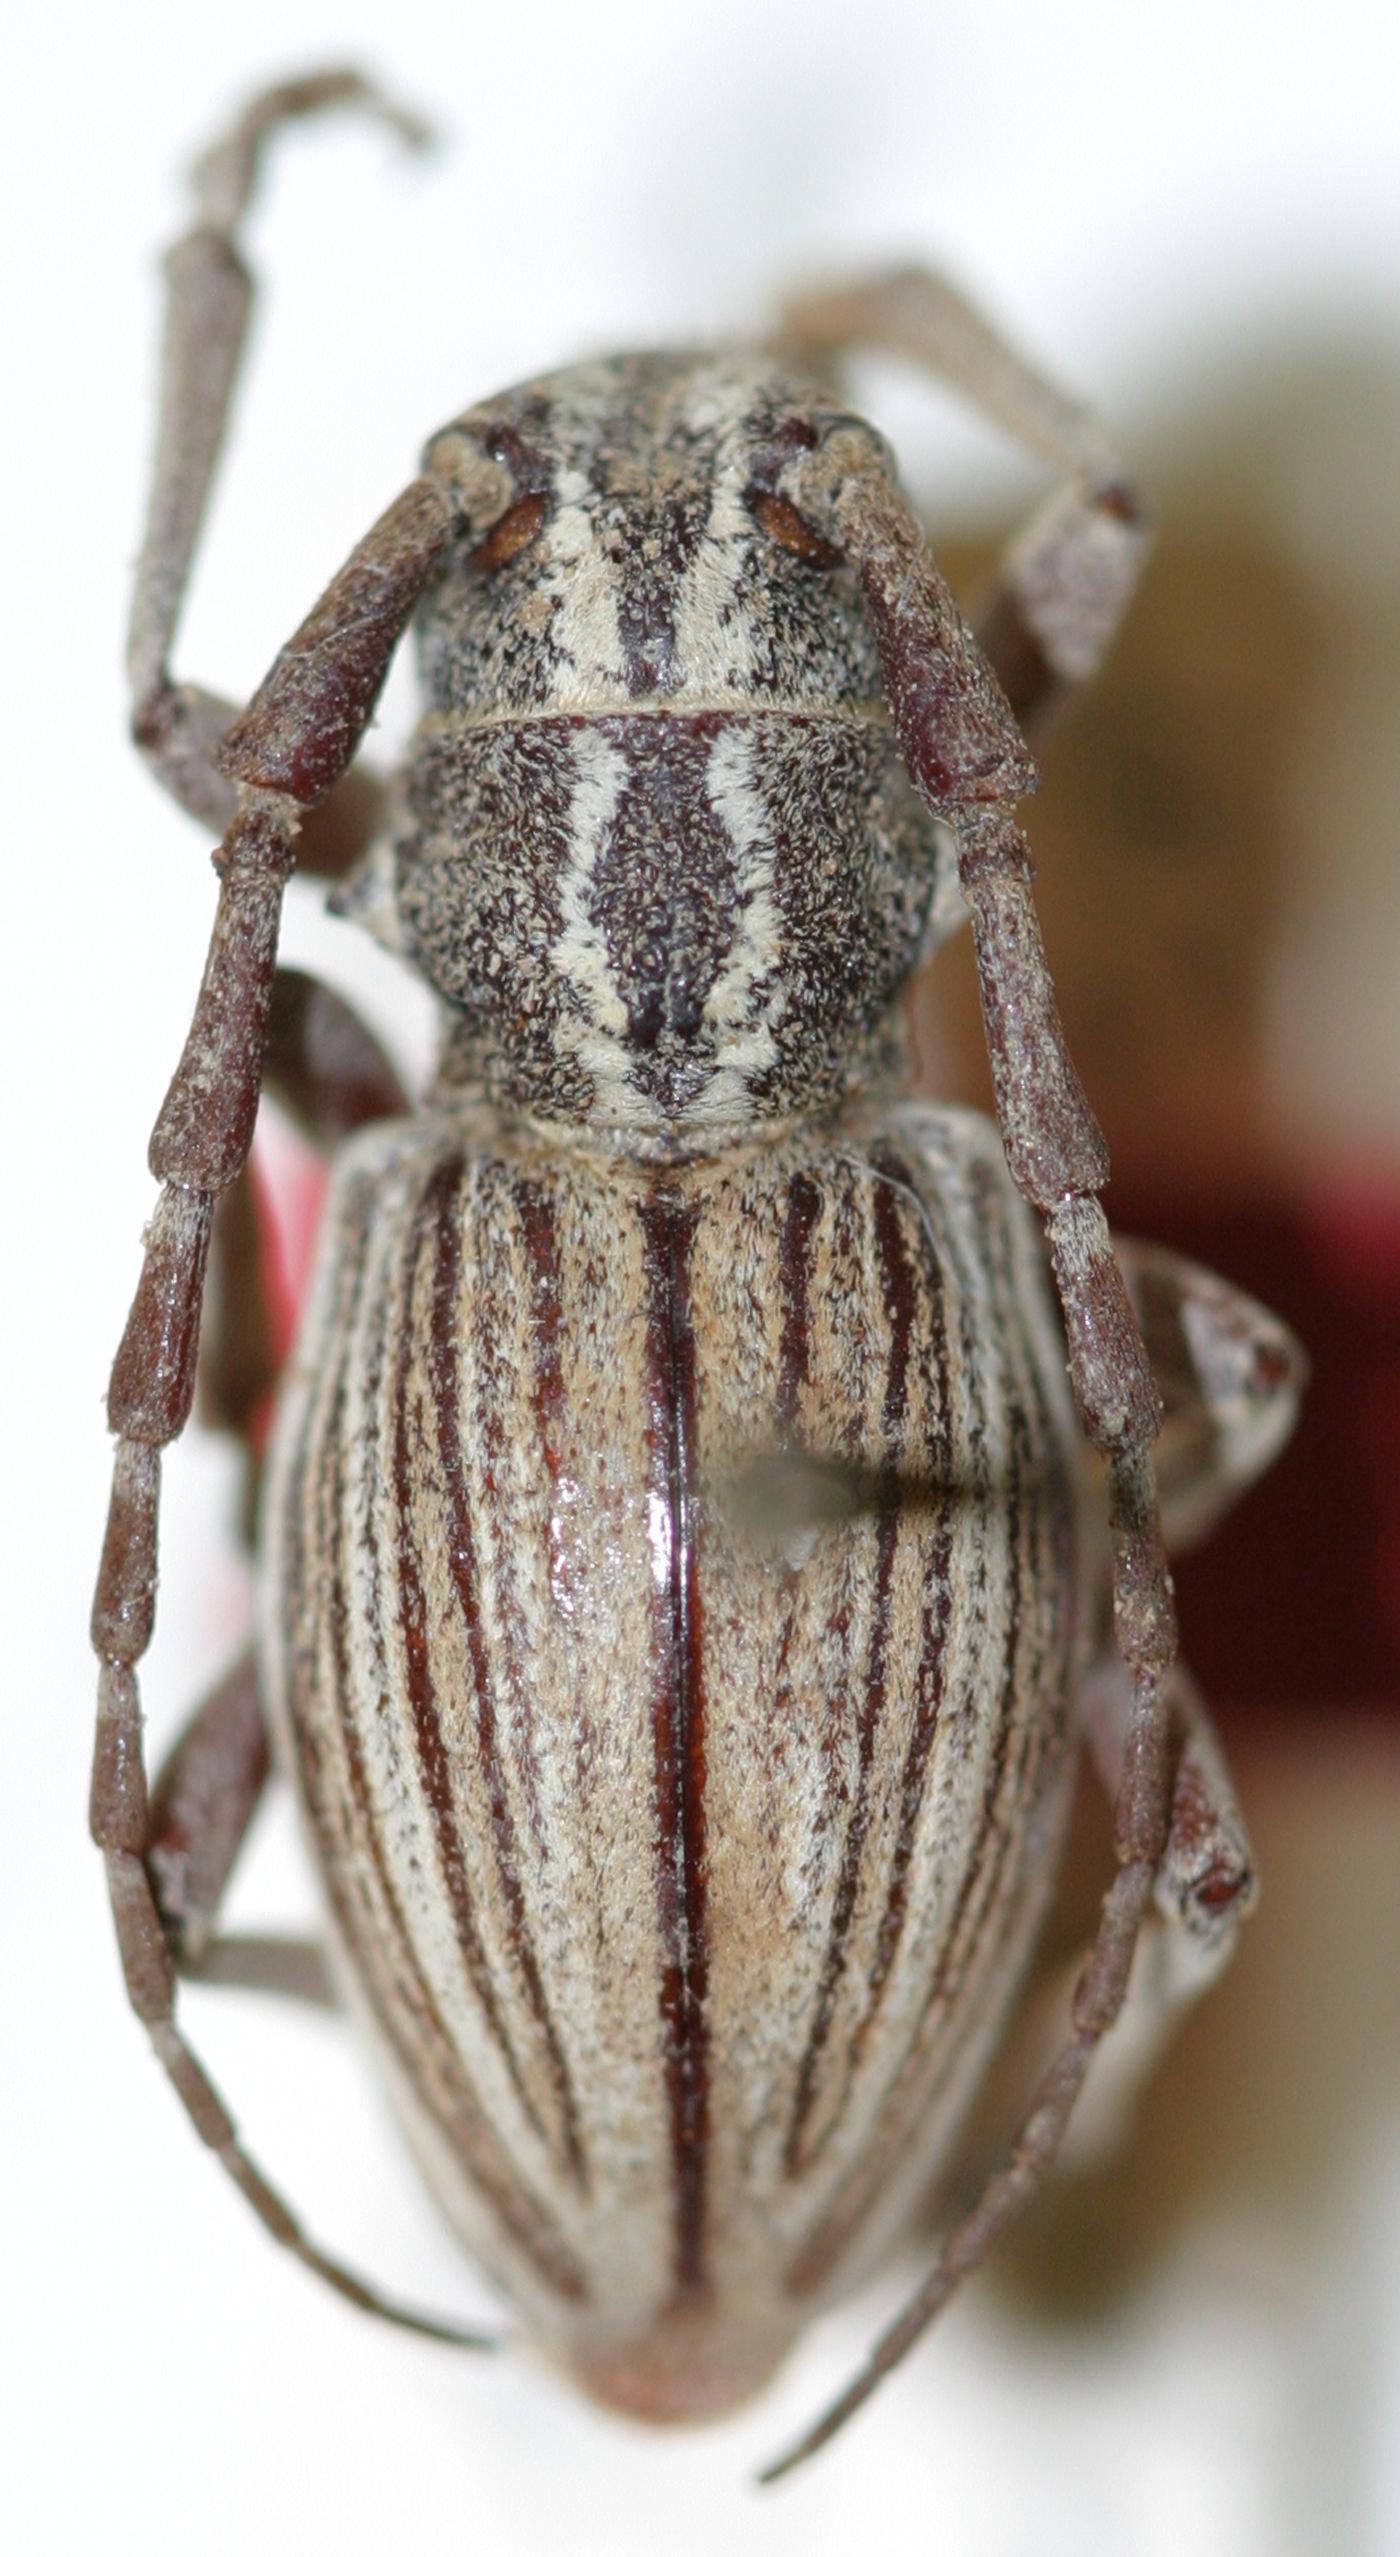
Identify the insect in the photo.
Neodorcadion sinicum
